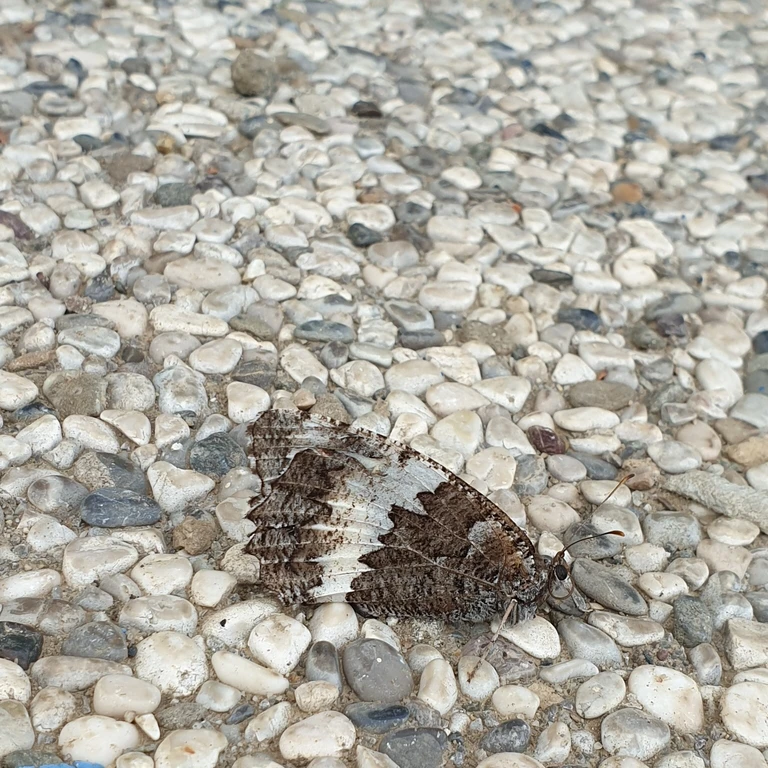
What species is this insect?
Brintesia circe
